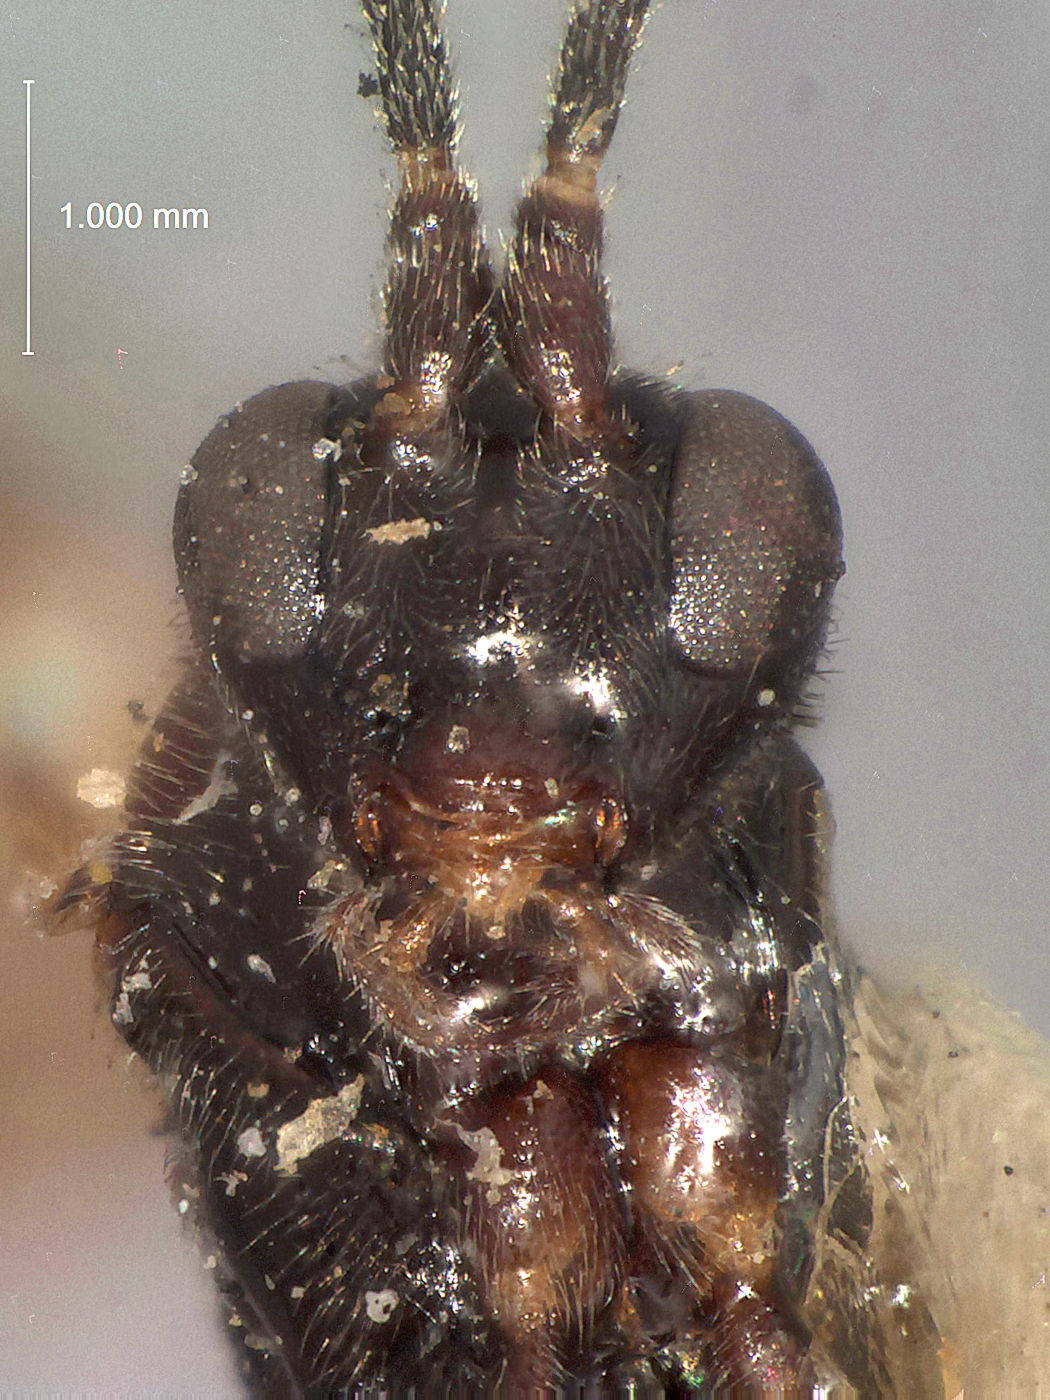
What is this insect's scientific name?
Acrolyta aciculata
